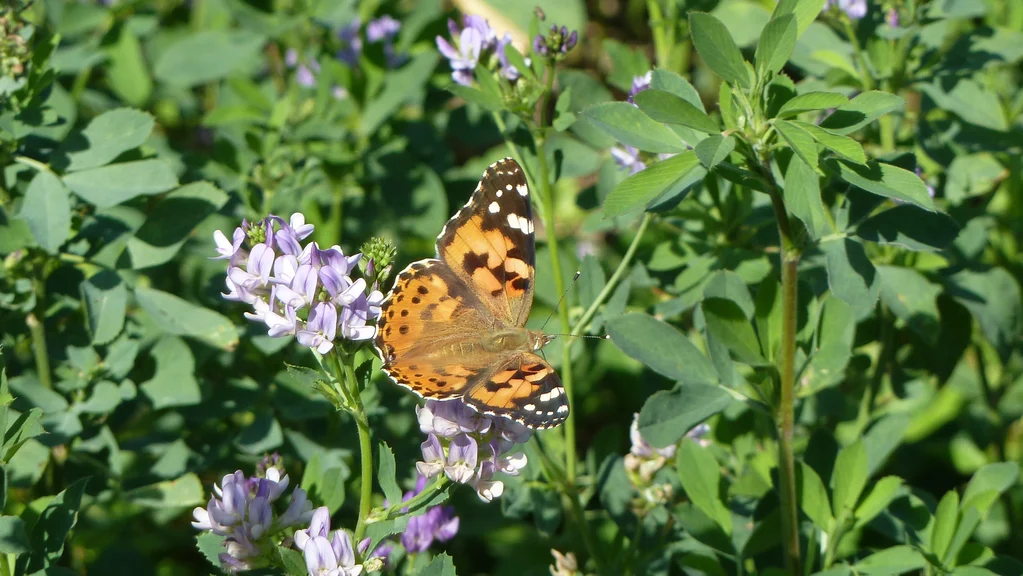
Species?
Vanessa cardui
